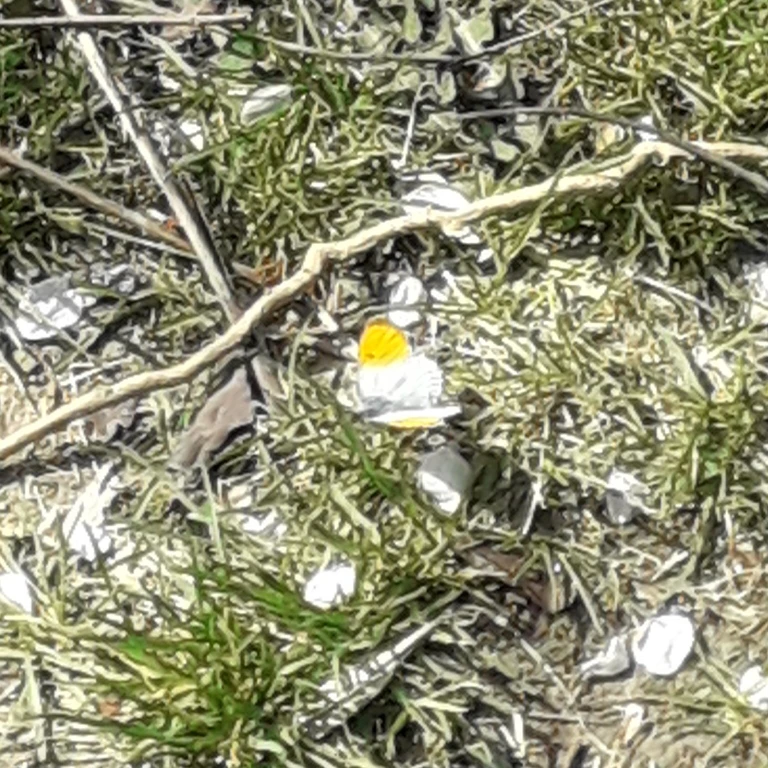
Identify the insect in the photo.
Anthocharis cardamines
